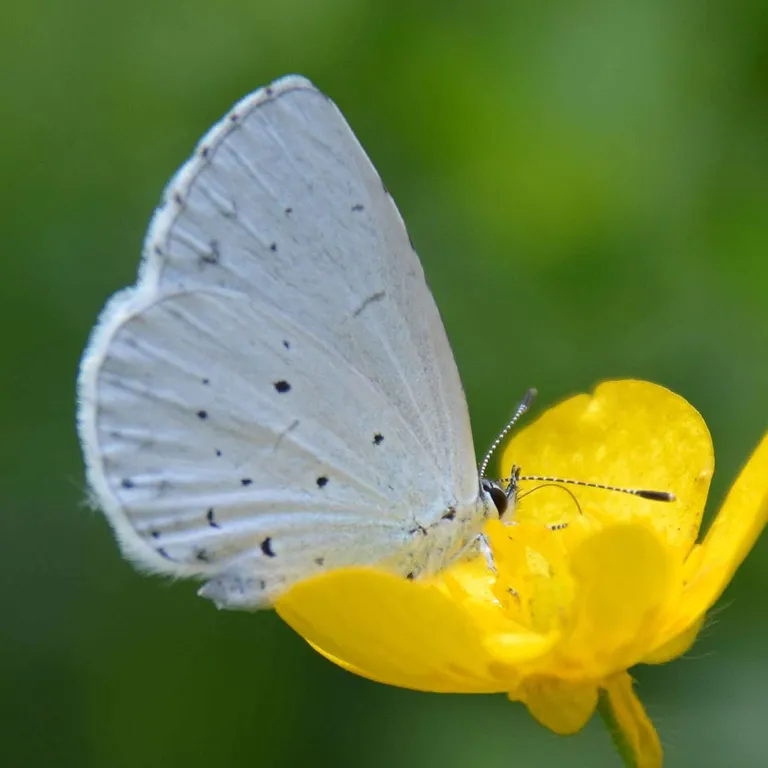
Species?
Celastrina argiolus
